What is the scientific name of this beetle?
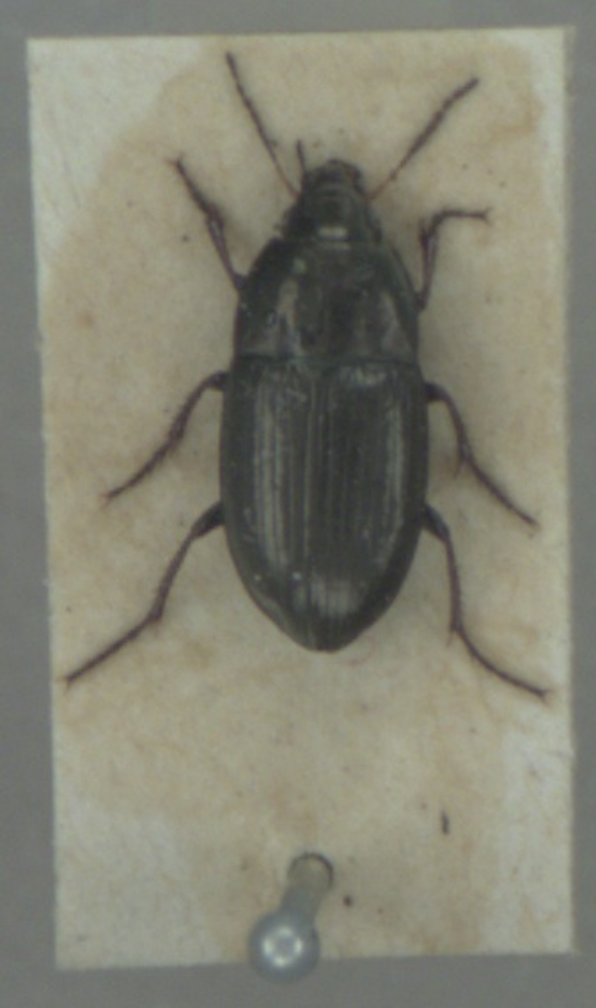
Amara aenea
